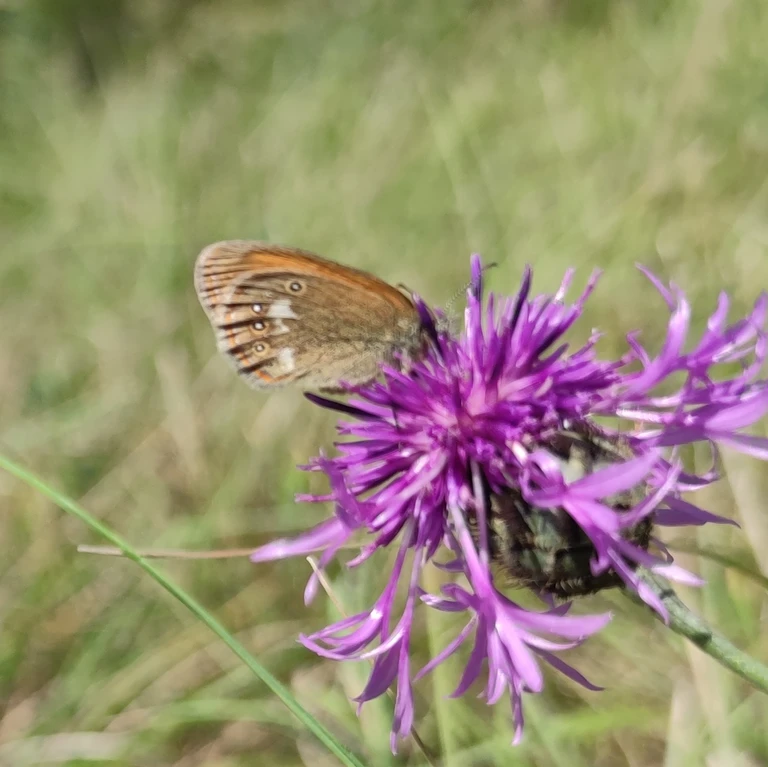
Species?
Coenonympha glycerion (also Coenonympha iphis)
